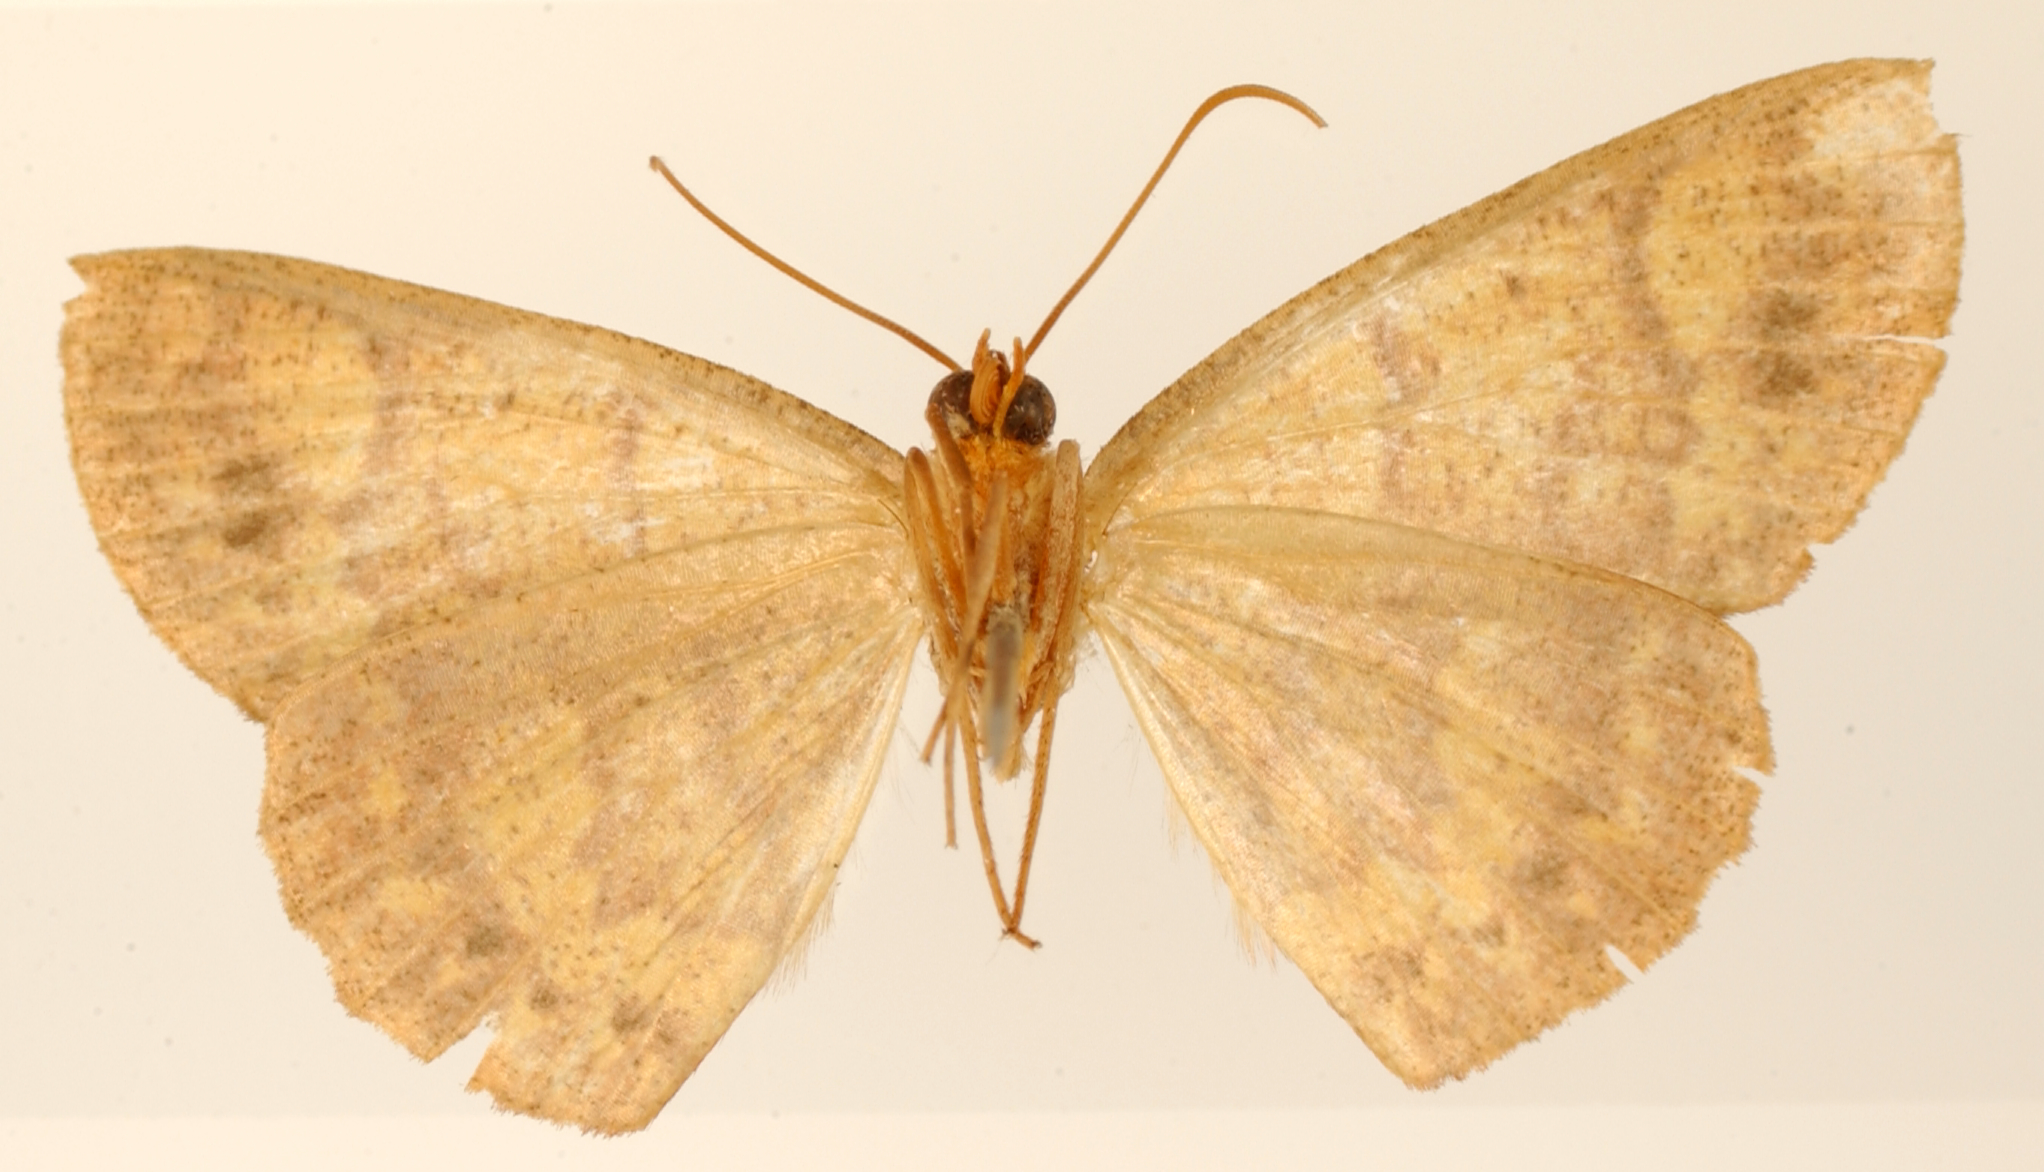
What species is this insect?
Oenoptila separata
